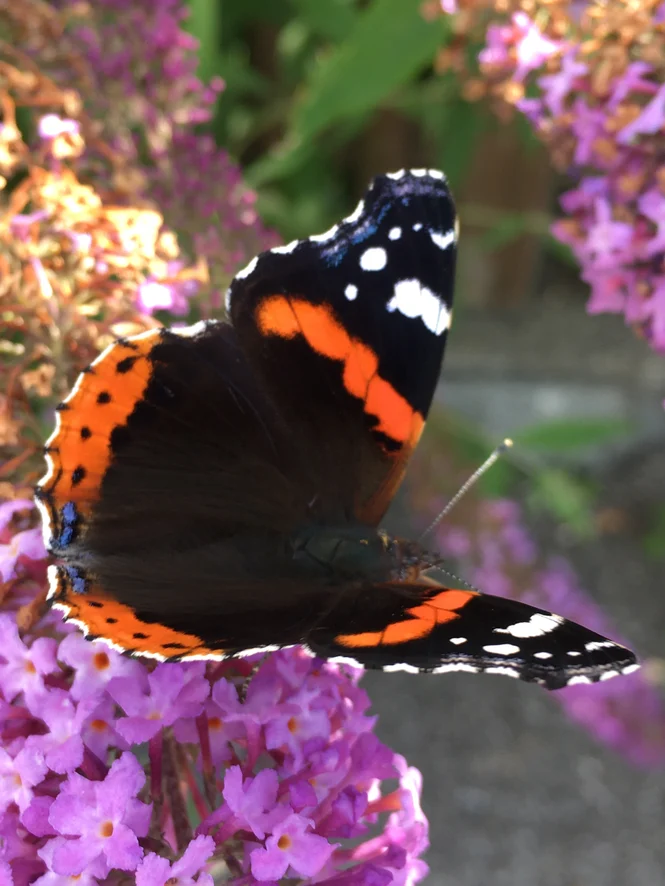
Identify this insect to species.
Vanessa atalanta
